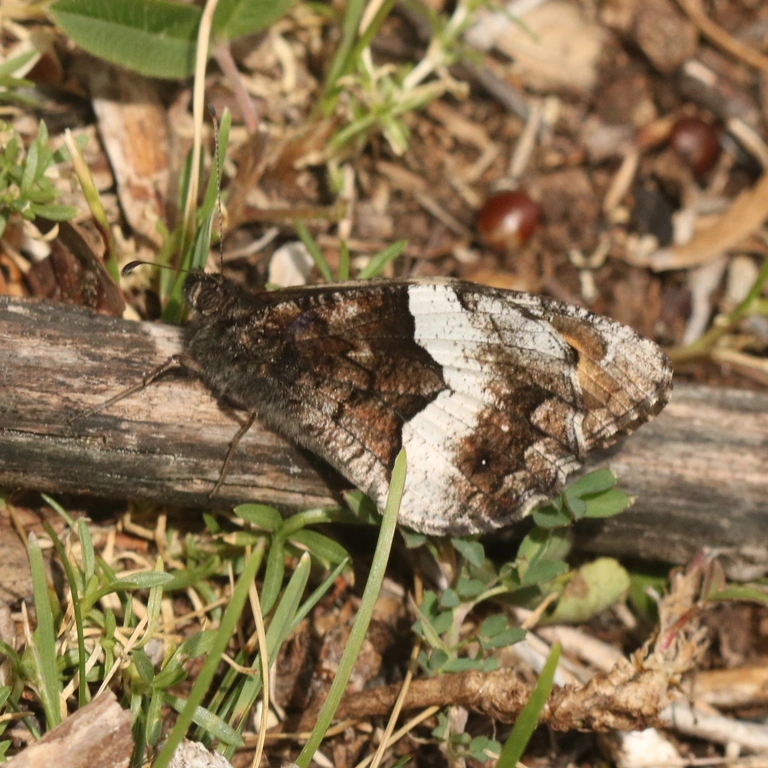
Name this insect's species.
Hipparchia alcyone
